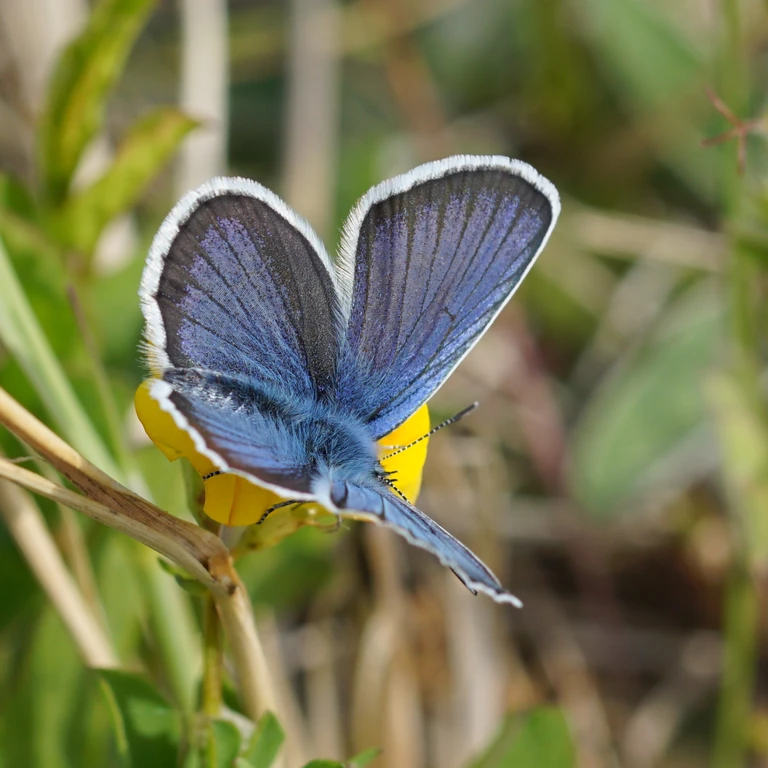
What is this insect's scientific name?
Plebejus argus
